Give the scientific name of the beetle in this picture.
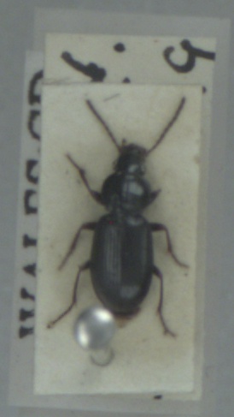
Pterostichus diligens
